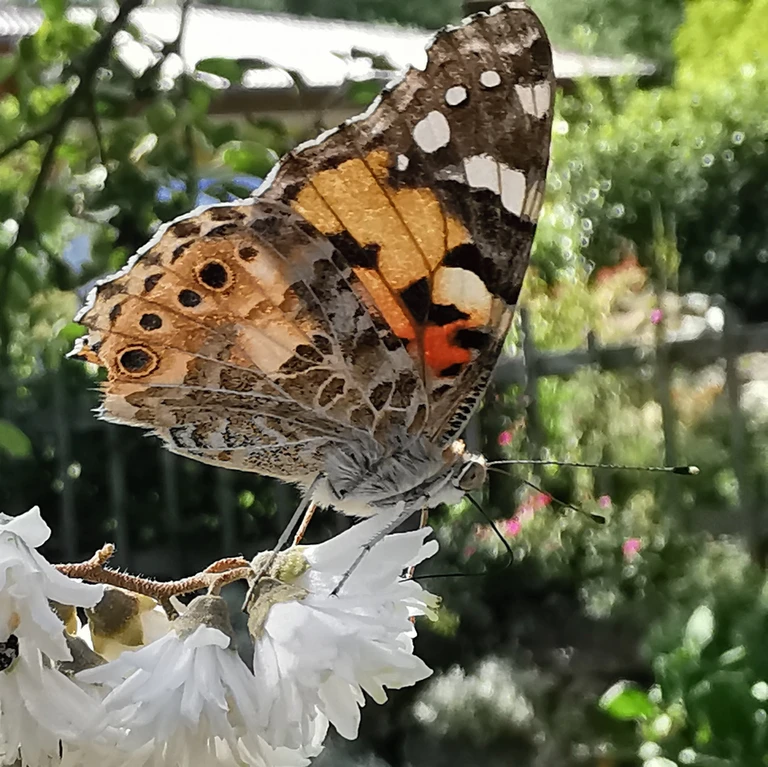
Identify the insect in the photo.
Vanessa cardui
